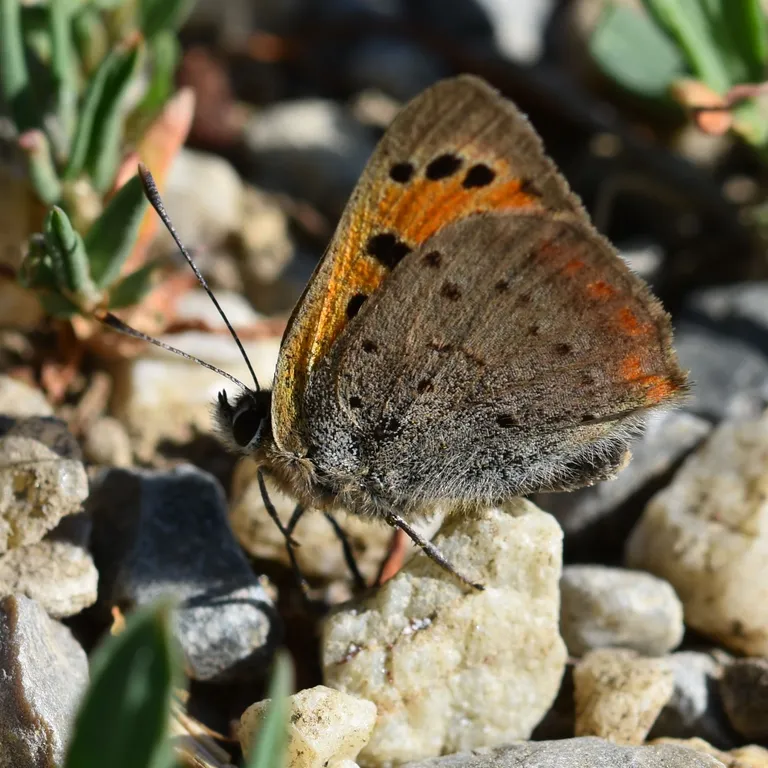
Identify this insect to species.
Lycaena phlaeas
